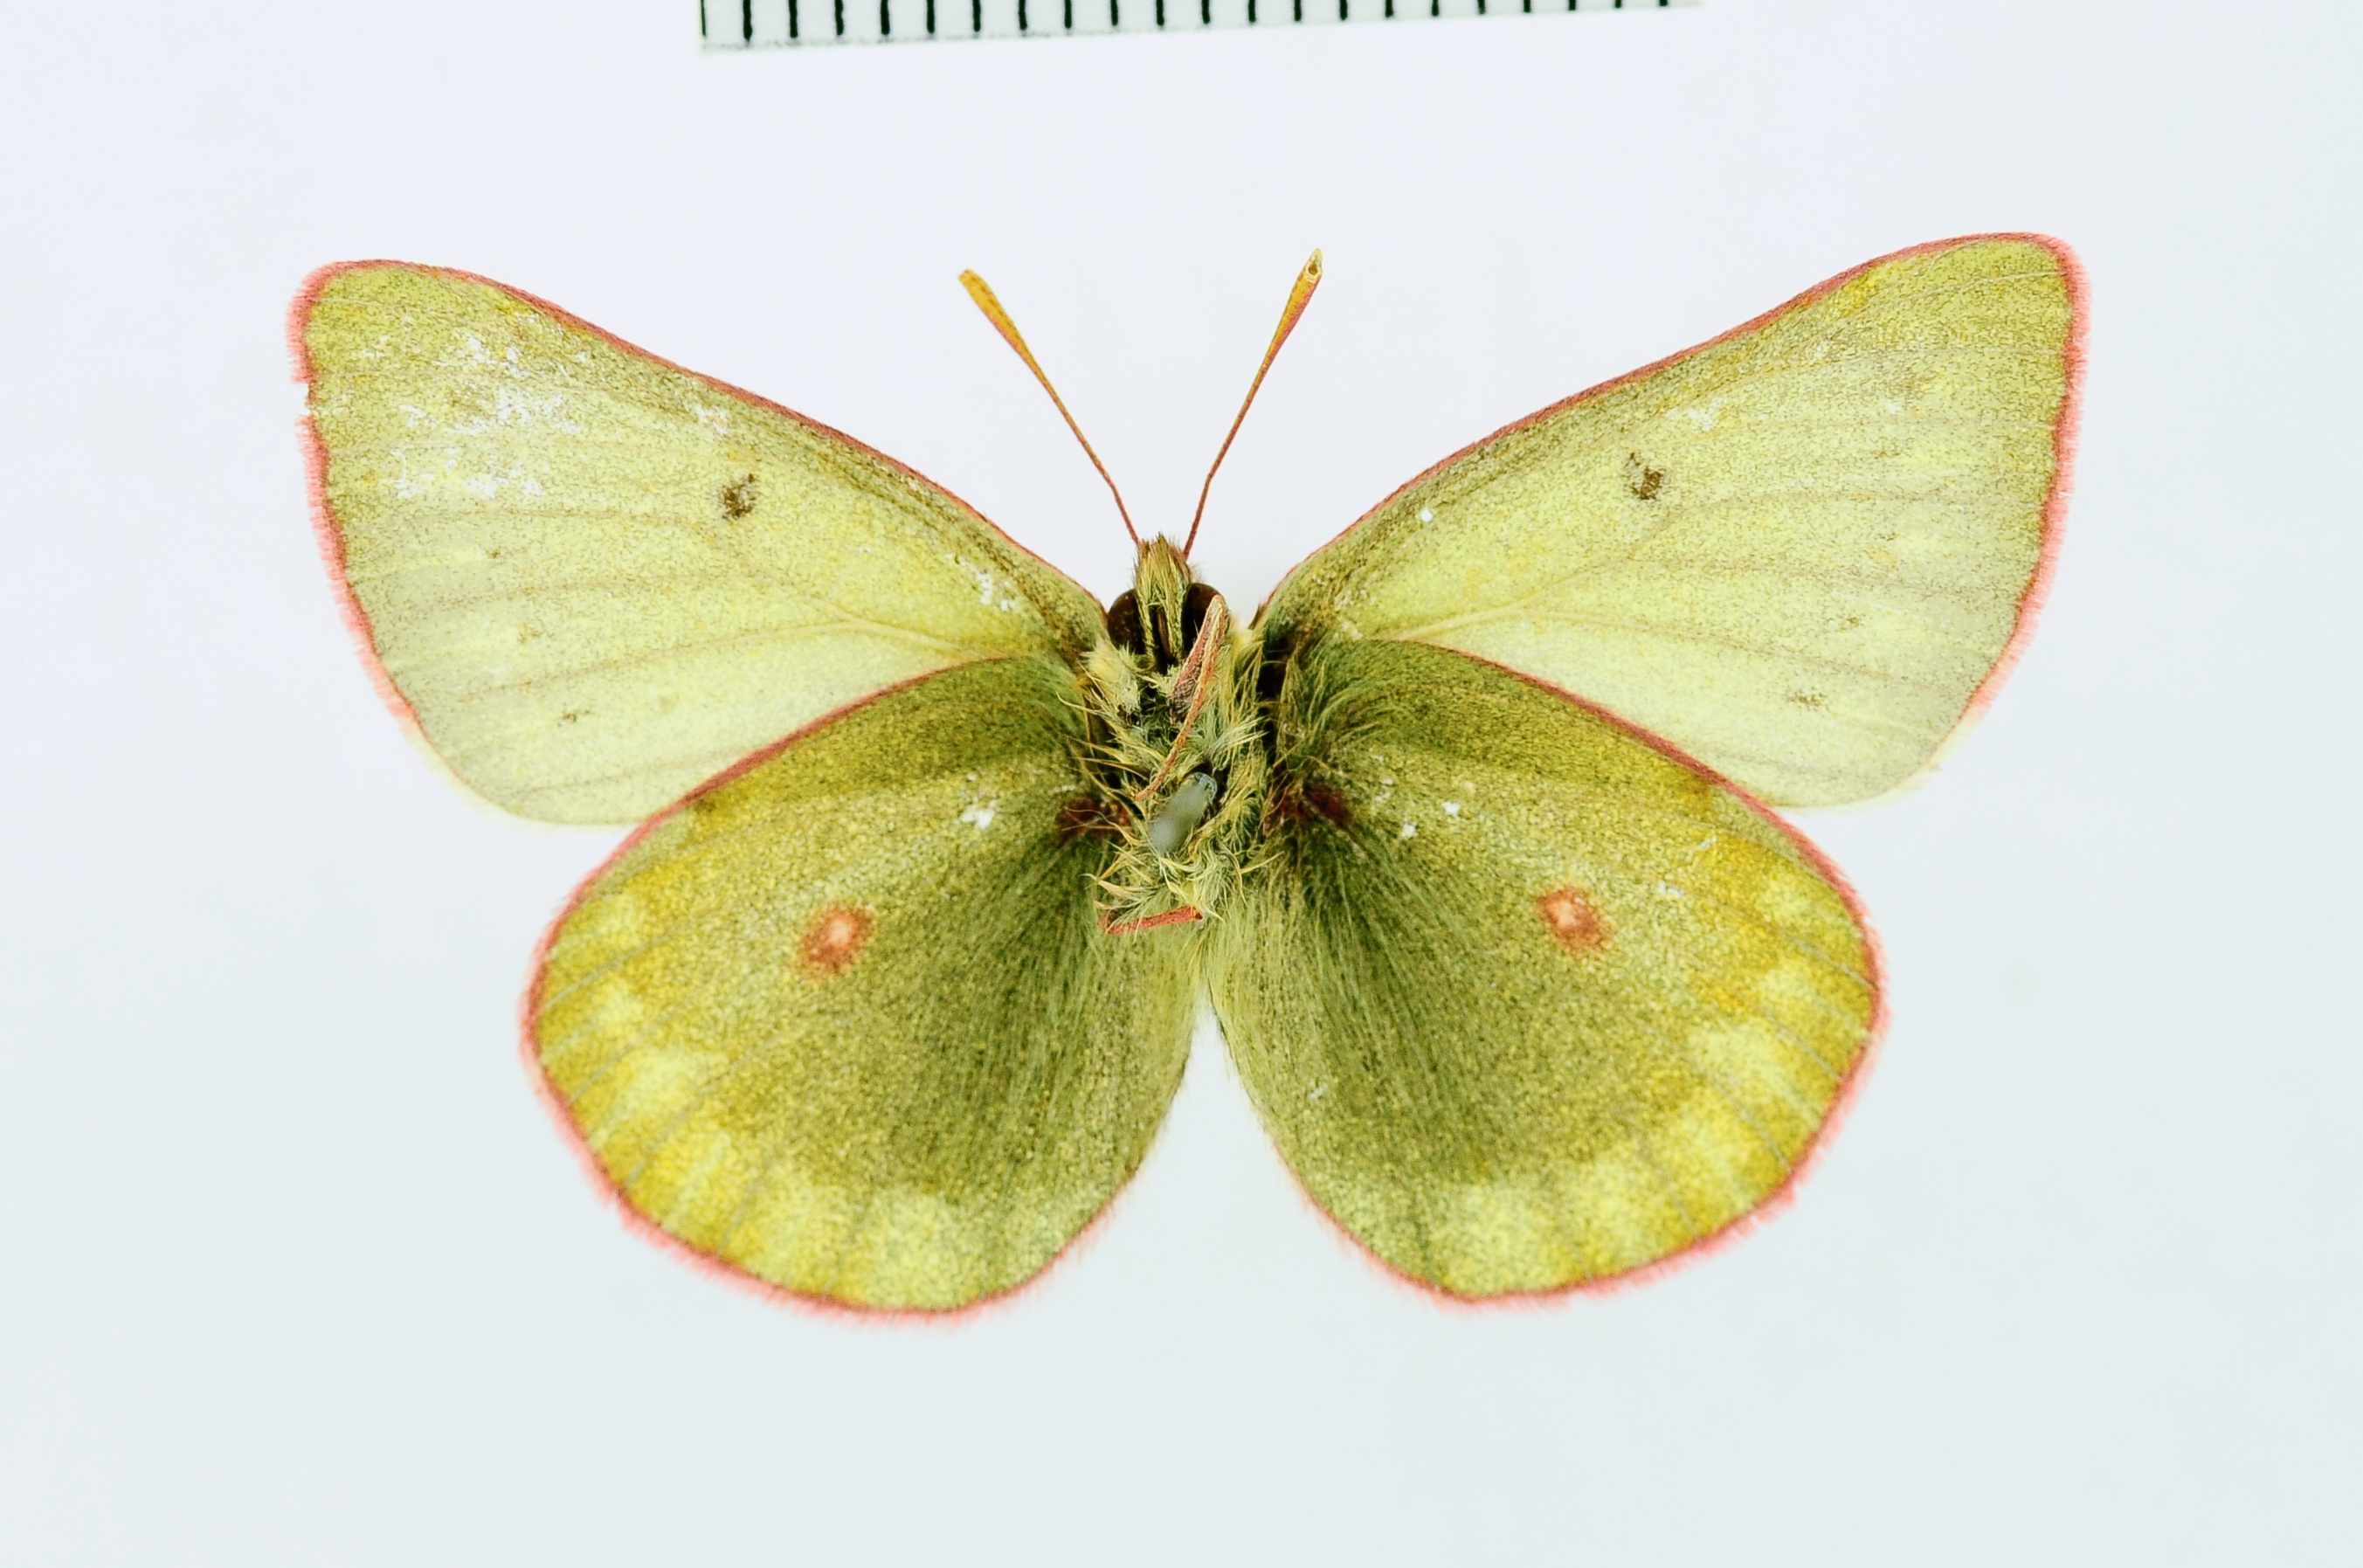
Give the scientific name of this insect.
Colias nastes
